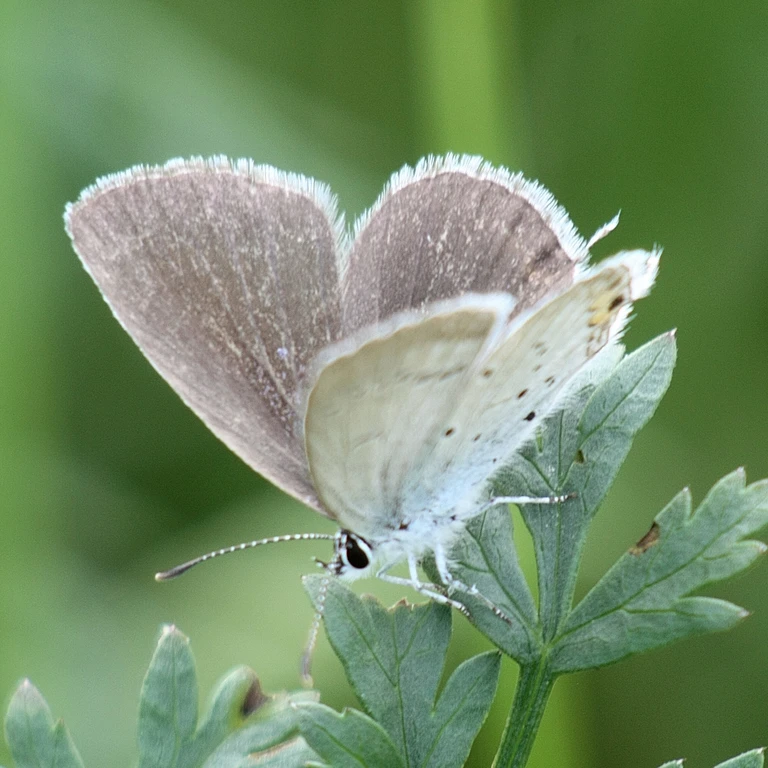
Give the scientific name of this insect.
Cupido argiades (also Elkalyce argiades)
